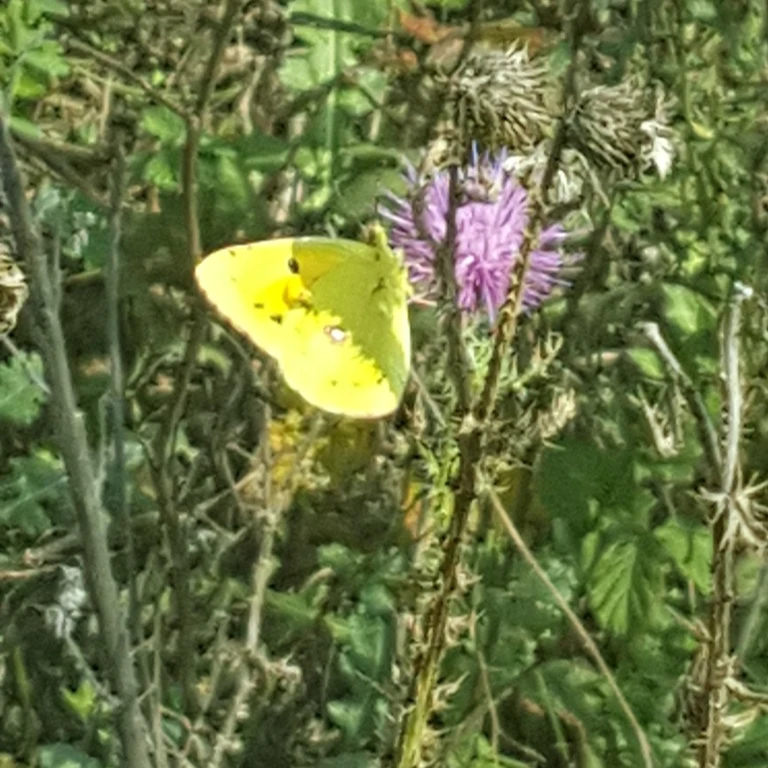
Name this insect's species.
Colias croceus
